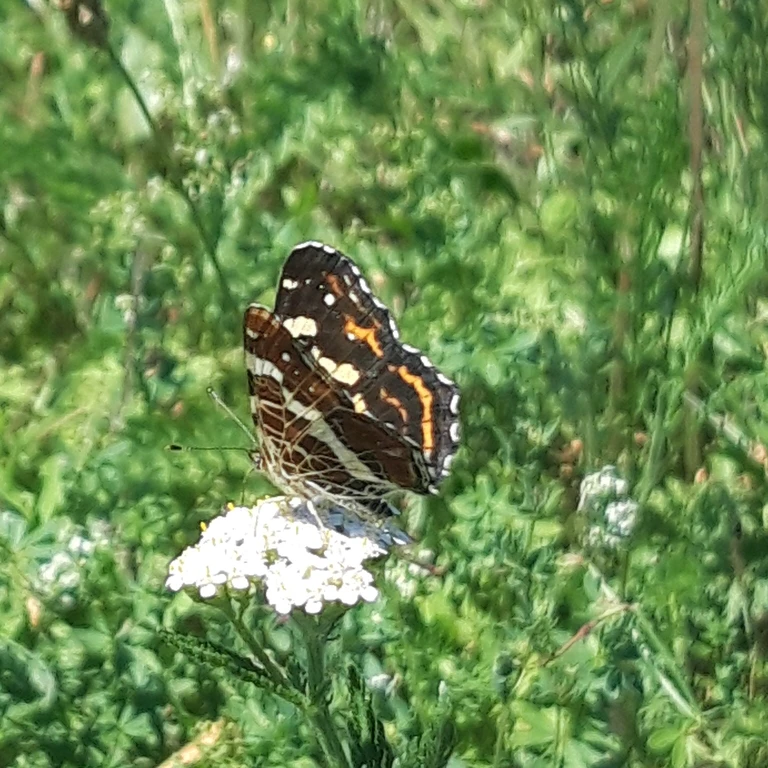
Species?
Araschnia levana
